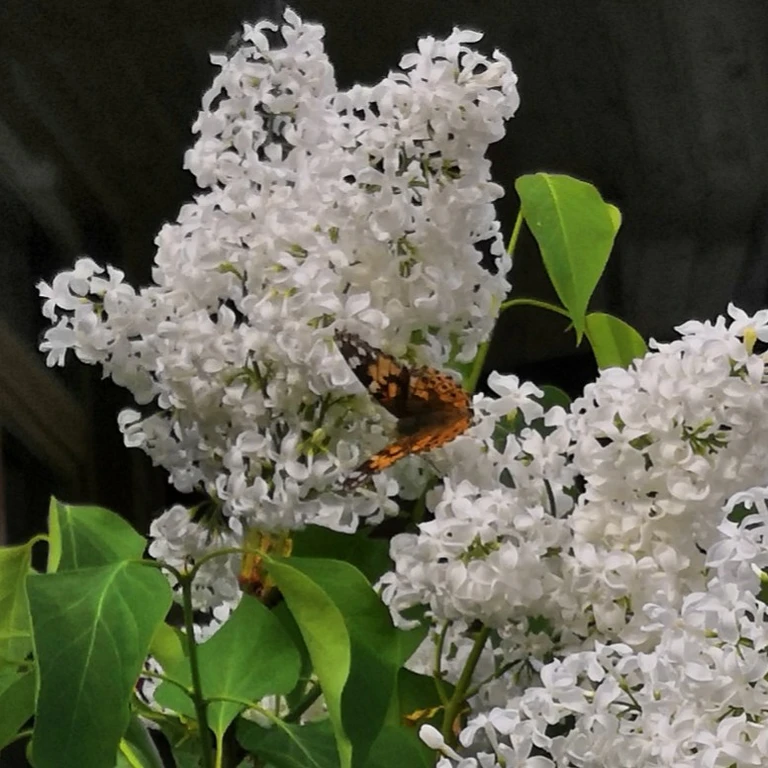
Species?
Vanessa cardui
